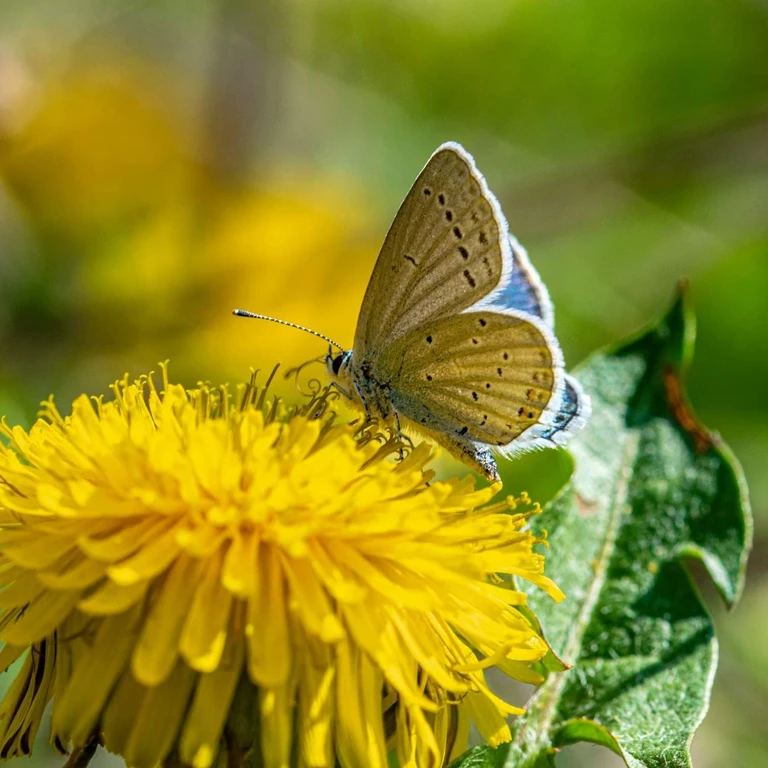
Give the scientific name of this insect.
Cupido argiades (also Elkalyce argiades)
